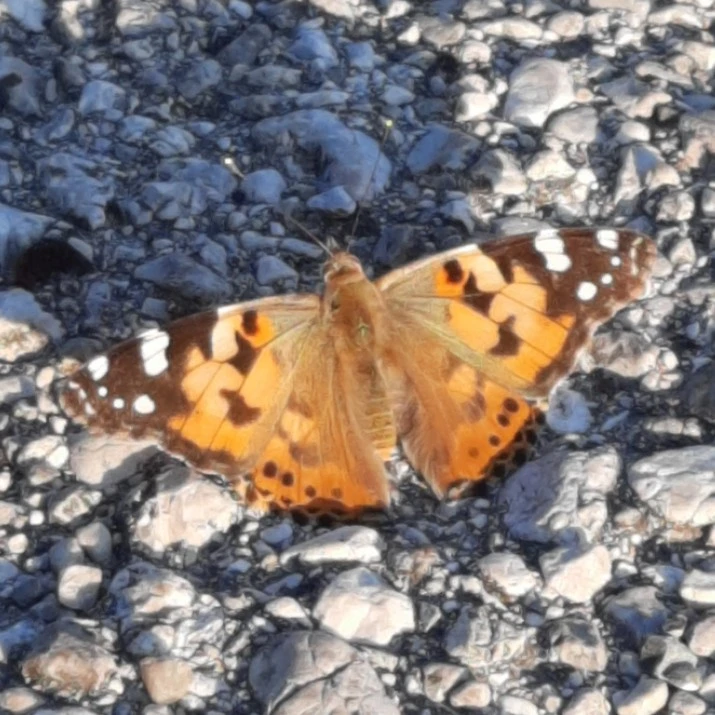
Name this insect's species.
Vanessa cardui
